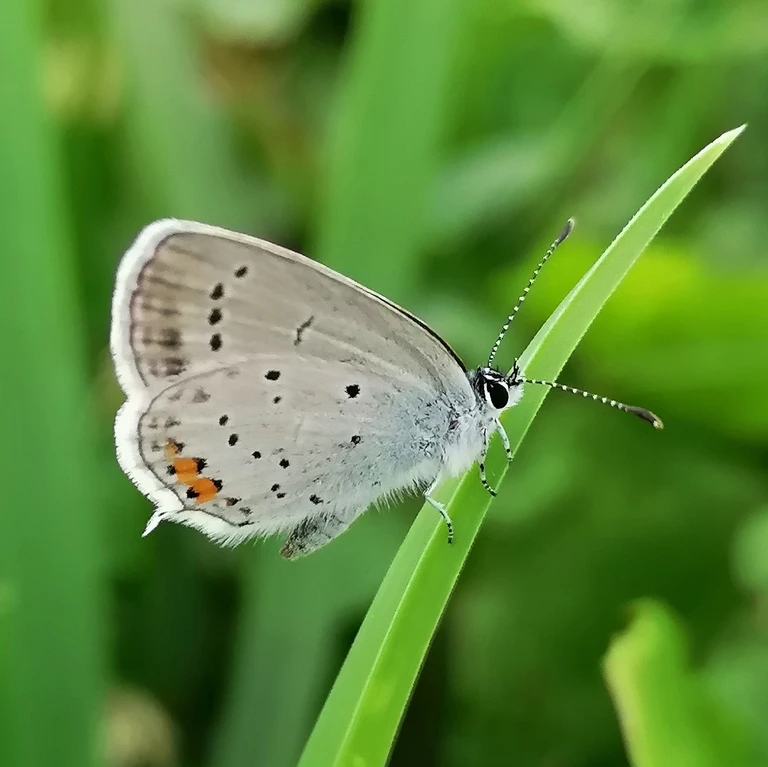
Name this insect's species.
Cupido argiades (also Elkalyce argiades)
